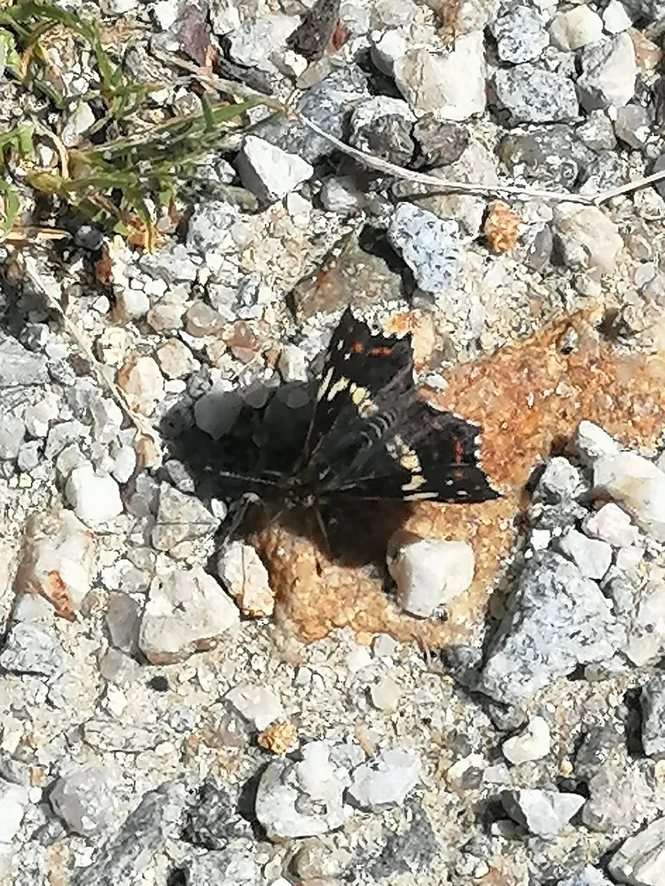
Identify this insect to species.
Araschnia levana
